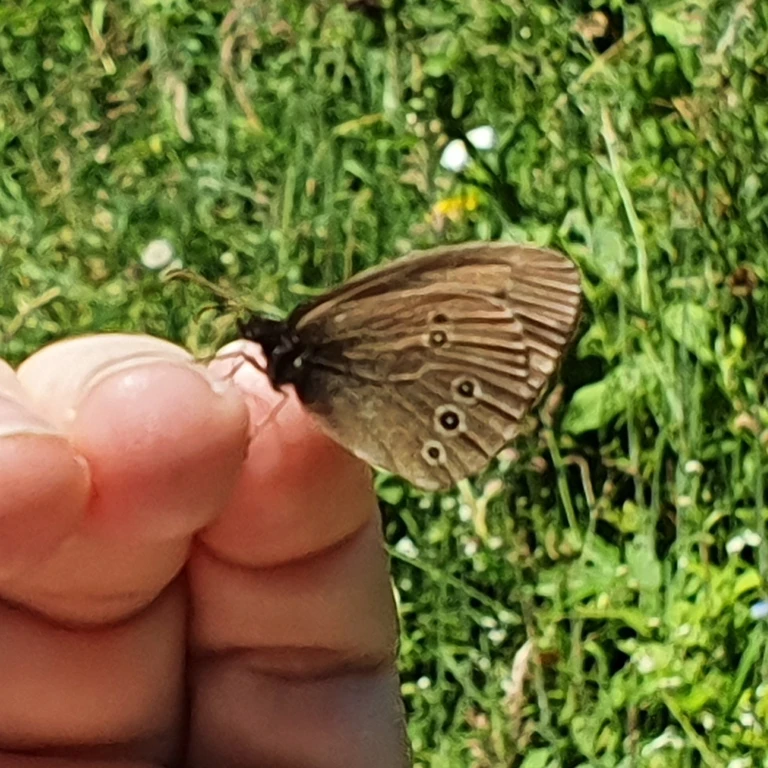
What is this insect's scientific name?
Aphantopus hyperantus
